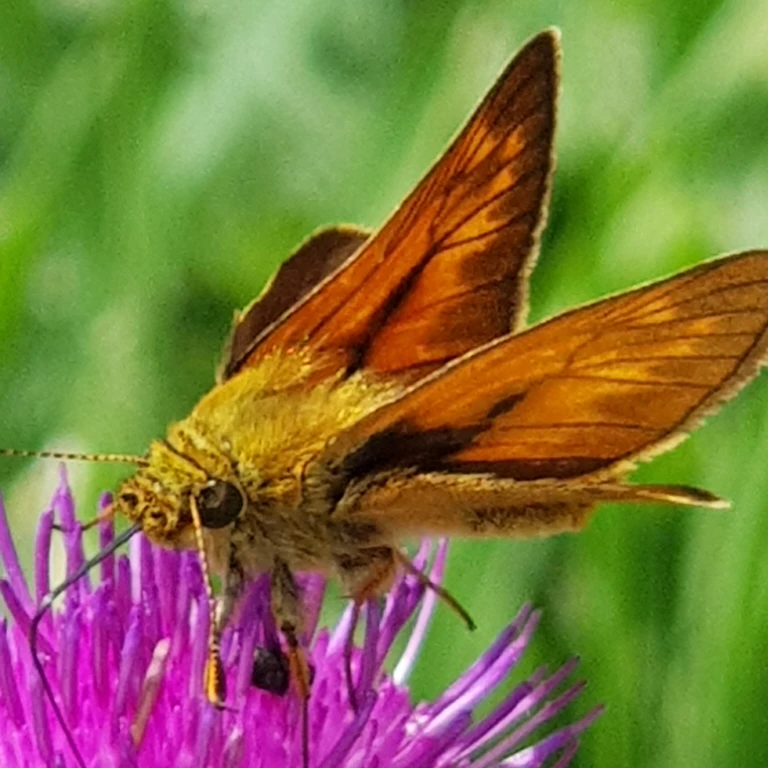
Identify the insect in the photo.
Ochlodes sylvanus (also Ochlodes venata)
